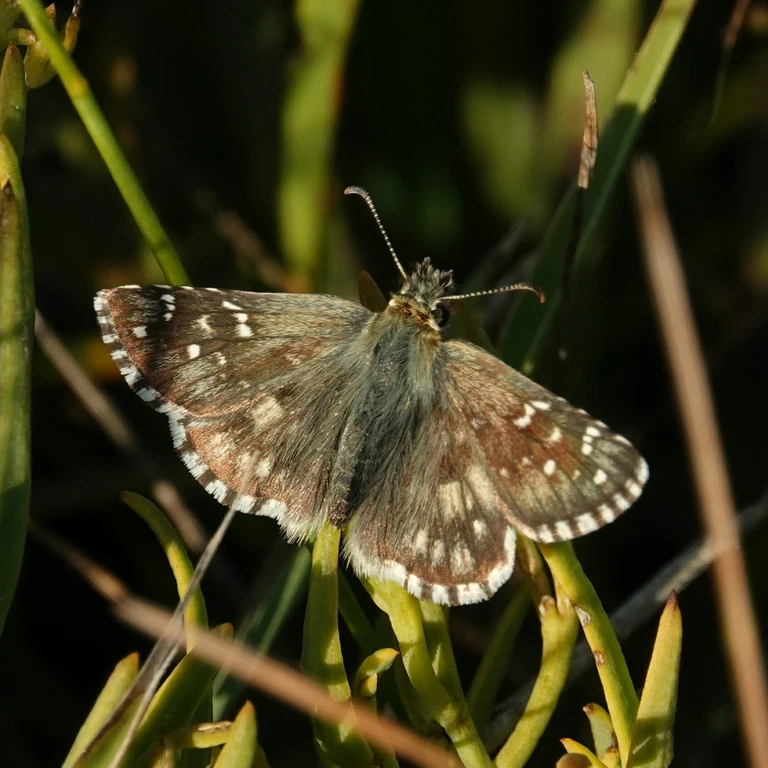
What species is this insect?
Pyrgus armoricanus
